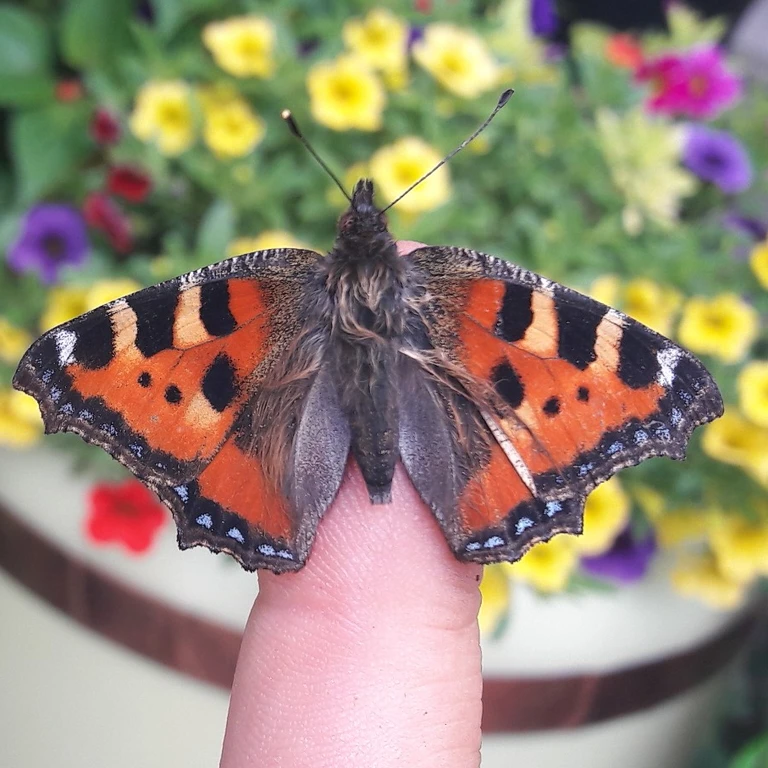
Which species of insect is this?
Aglais urticae
